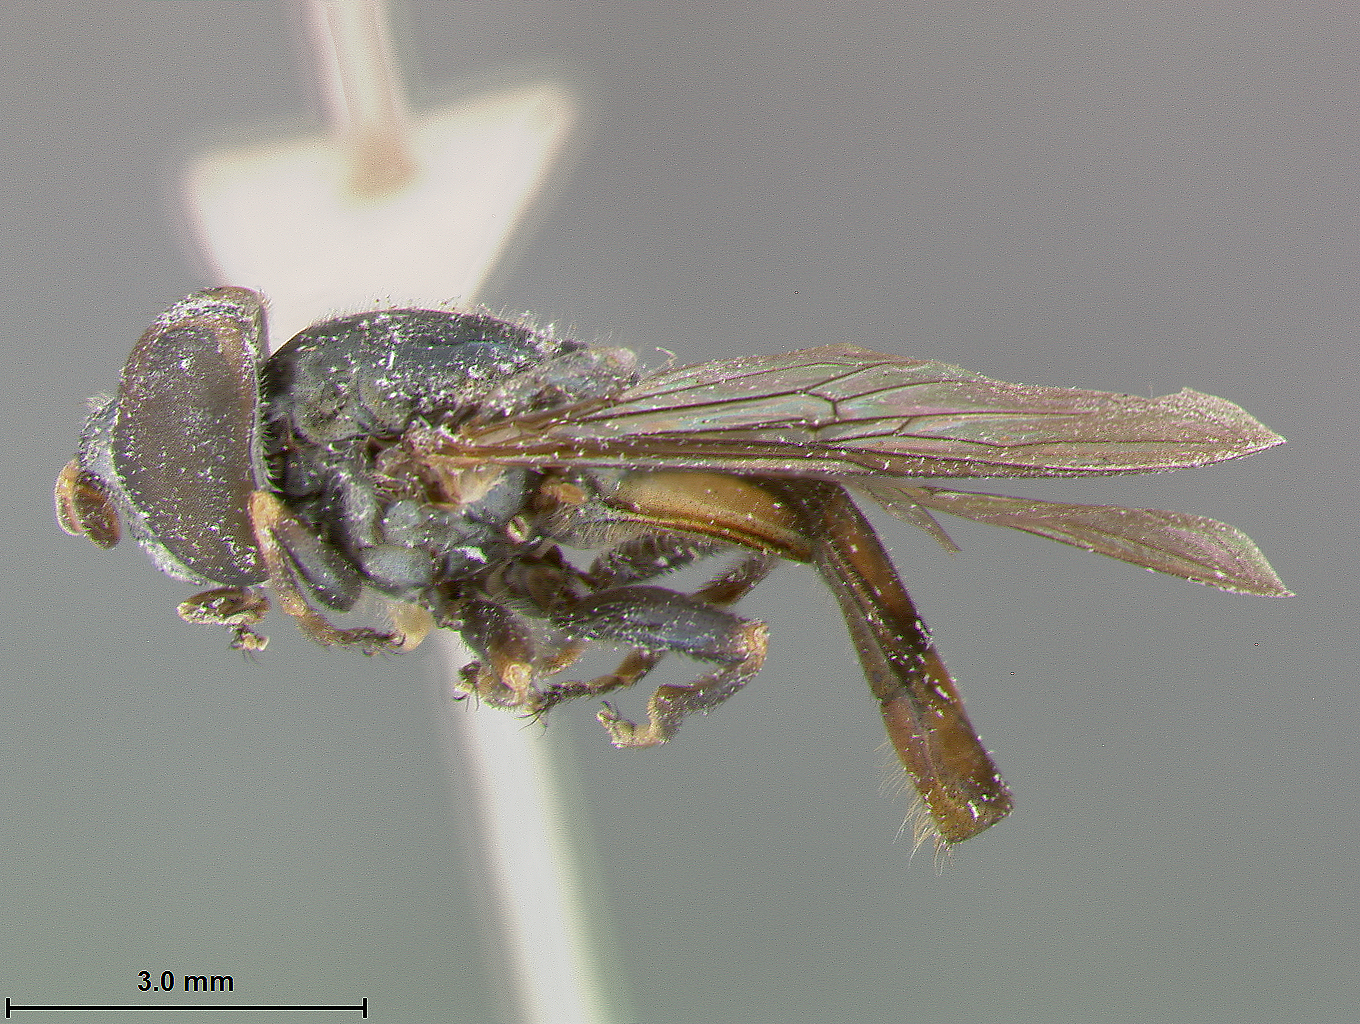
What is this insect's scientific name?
Xanthandrus setifemoratus
